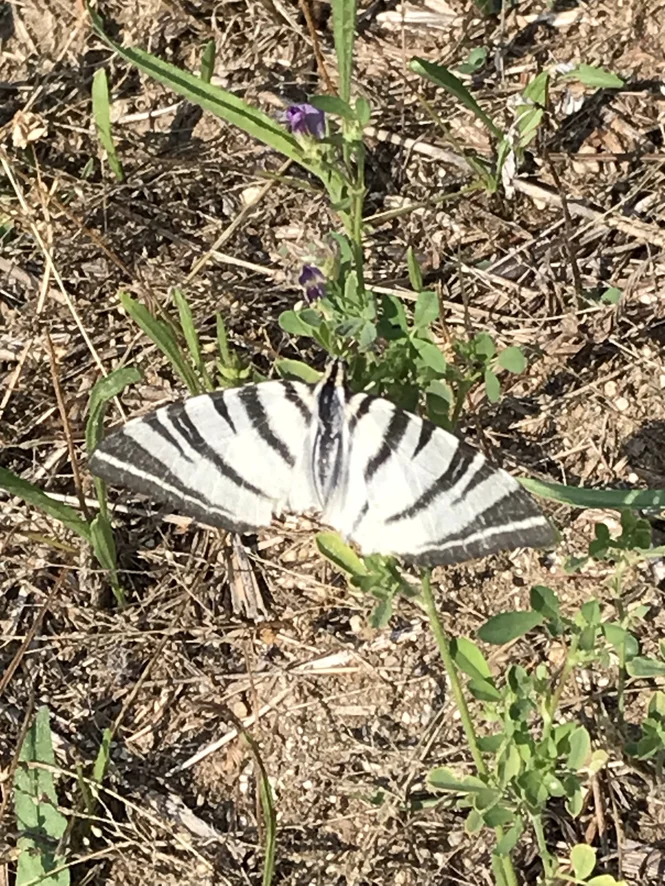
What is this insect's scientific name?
Iphiclides podalirius
